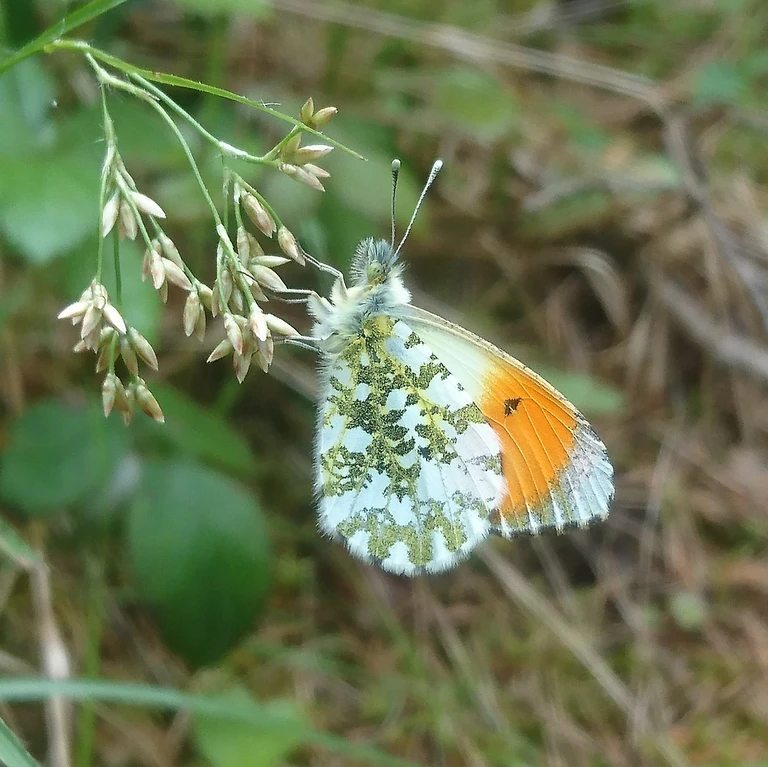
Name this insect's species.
Anthocharis cardamines
